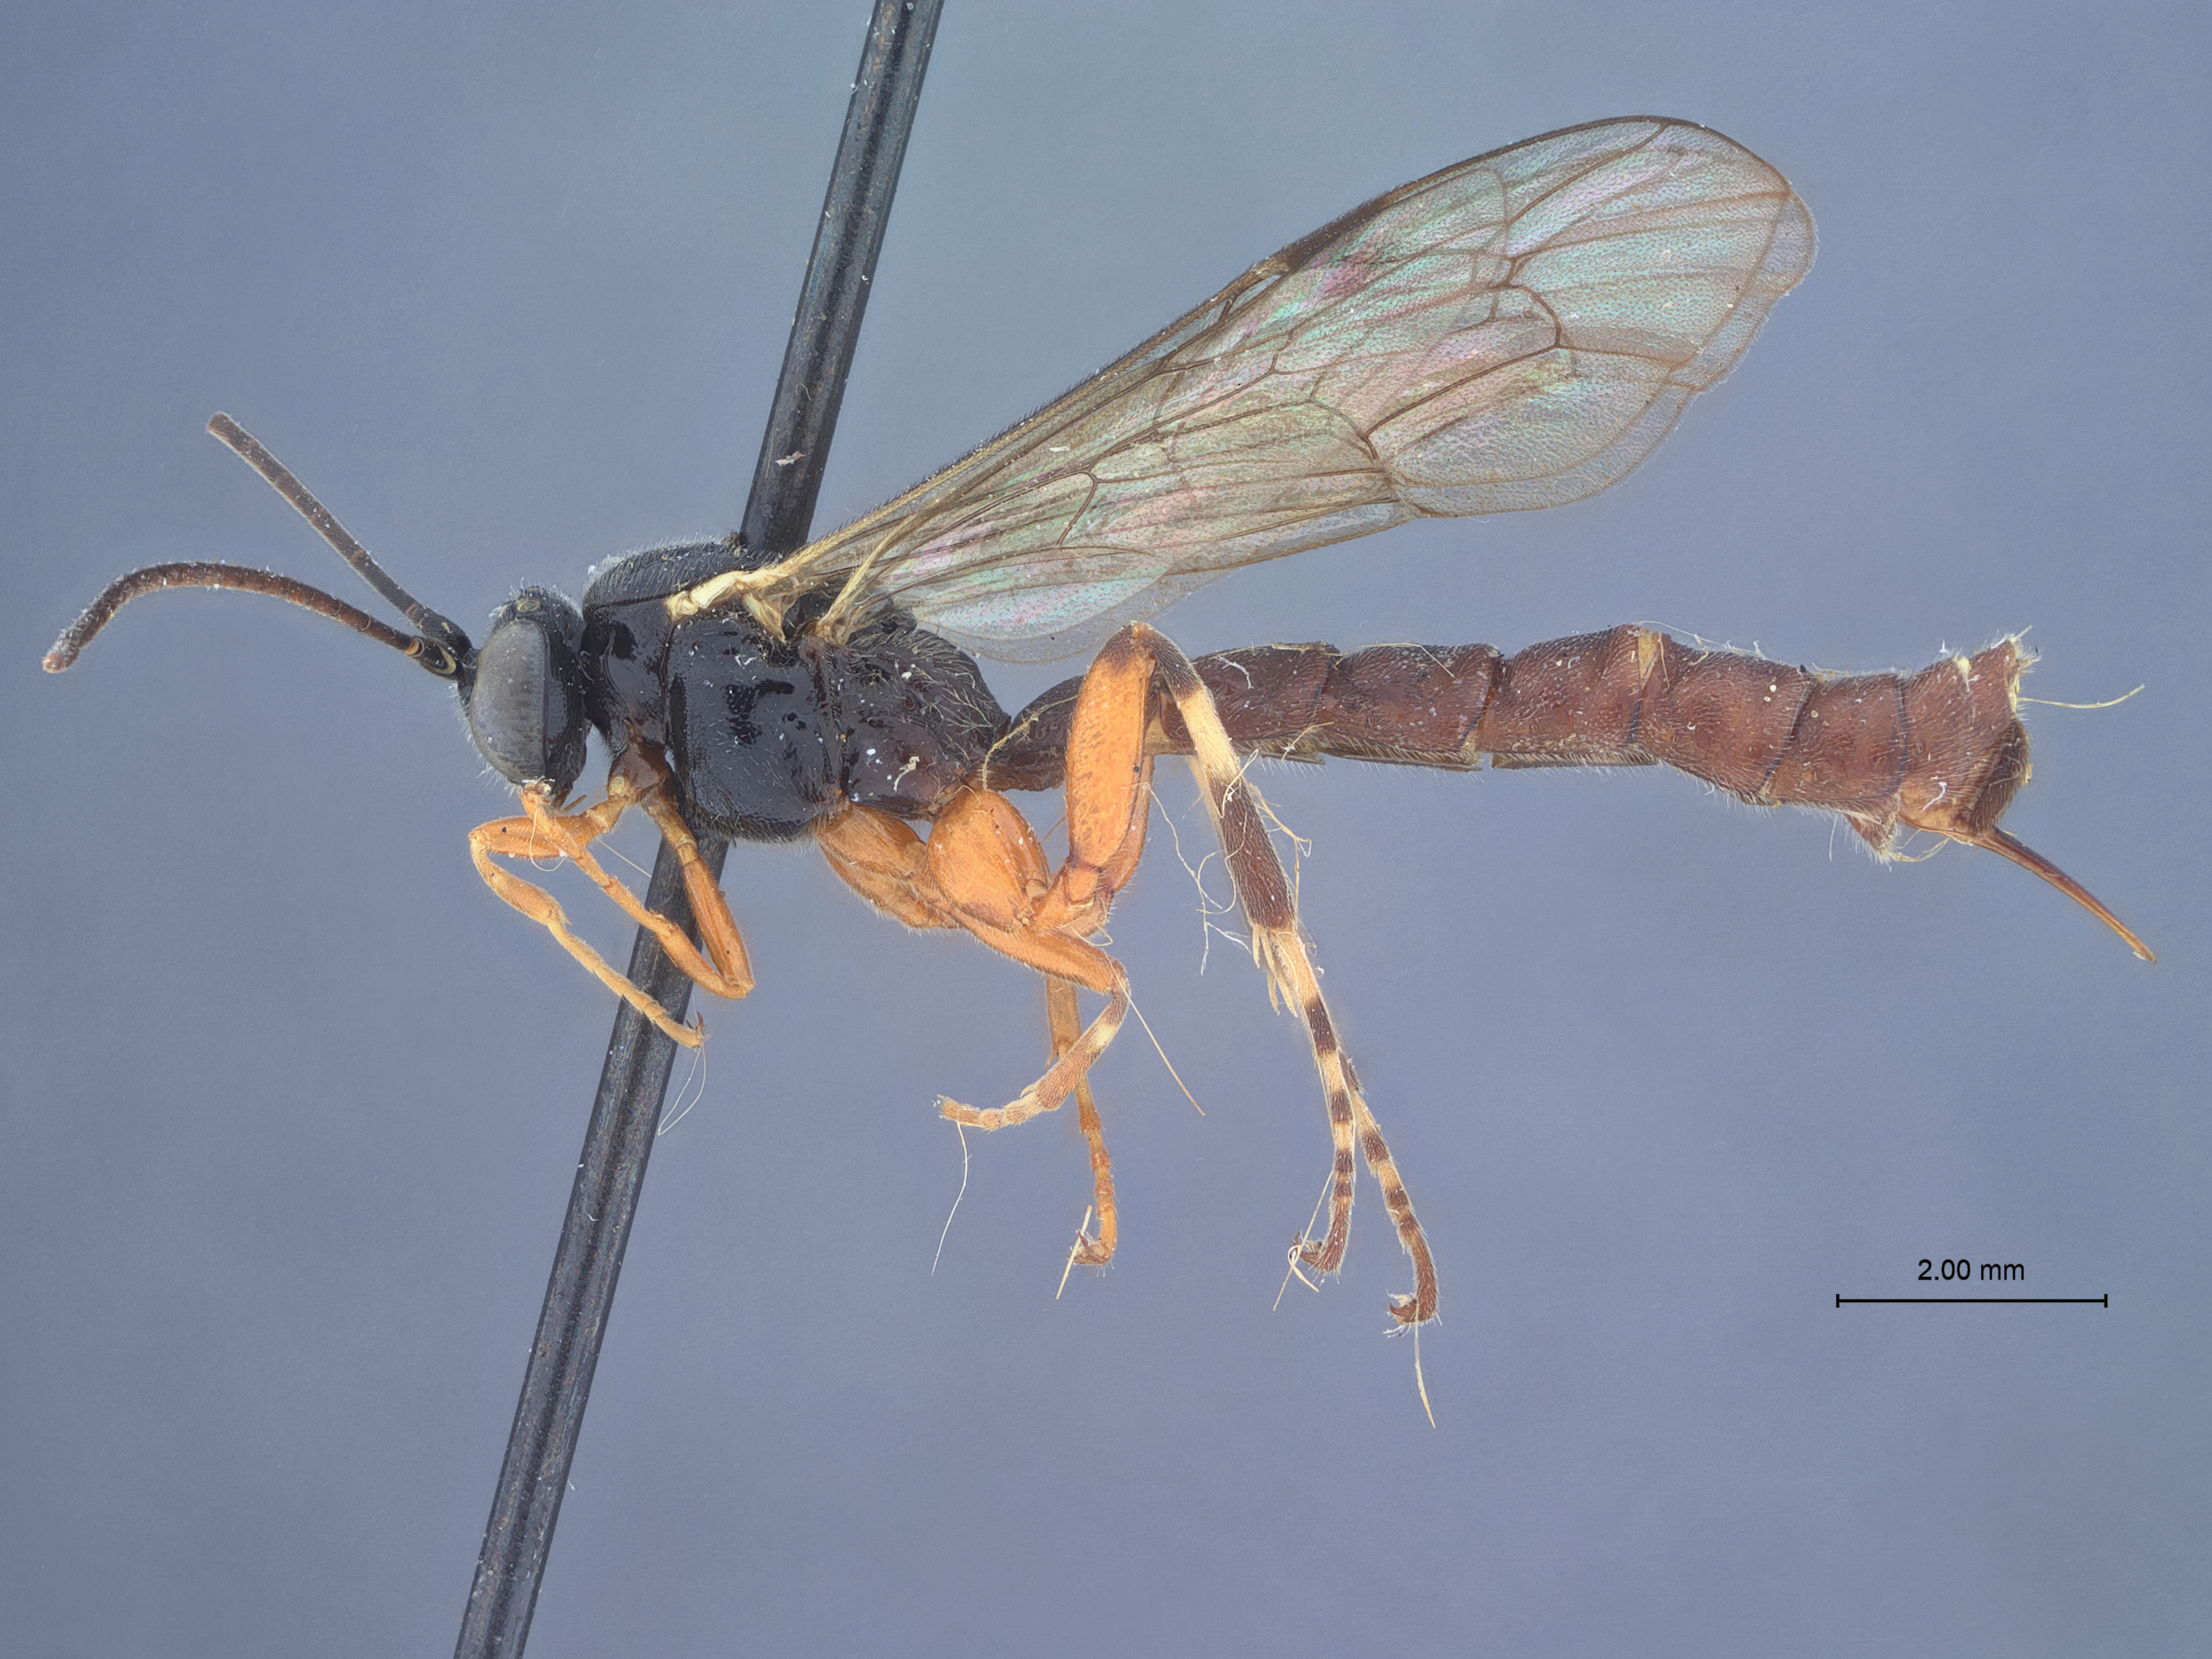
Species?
Itoplectis brevacus
